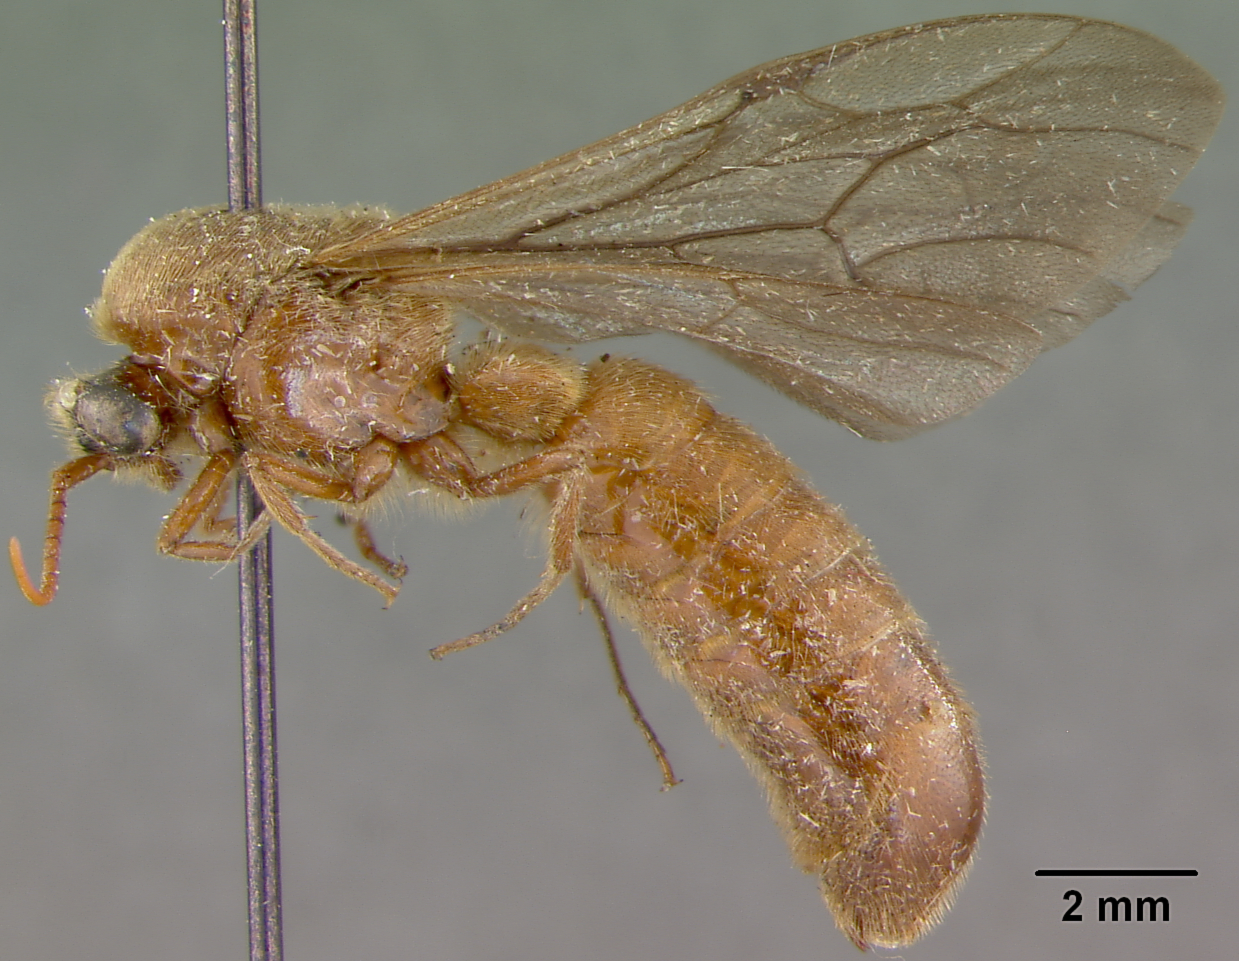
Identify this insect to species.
Eciton lemoulti
